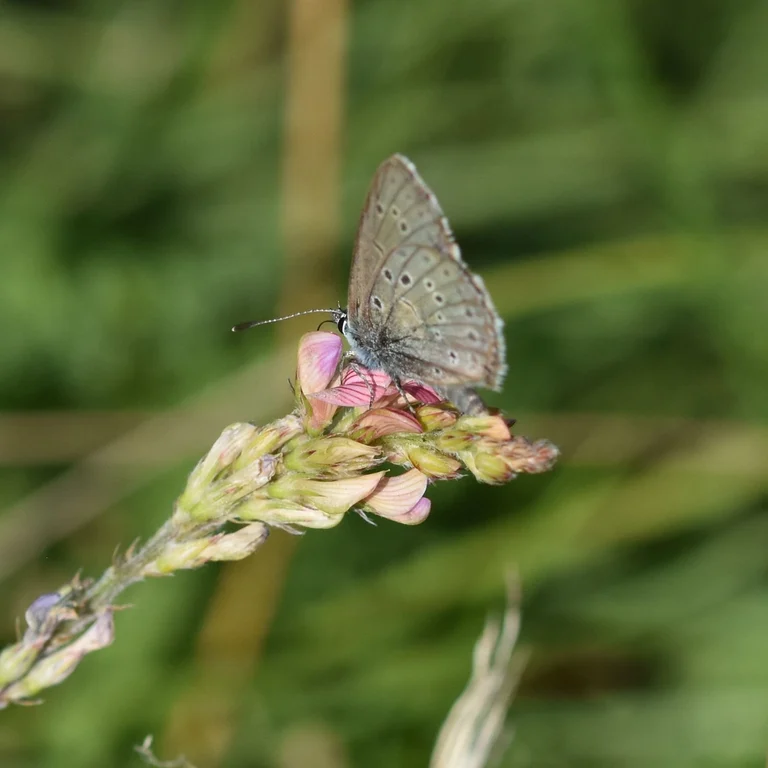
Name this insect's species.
Phengaris alcon/rebeli
